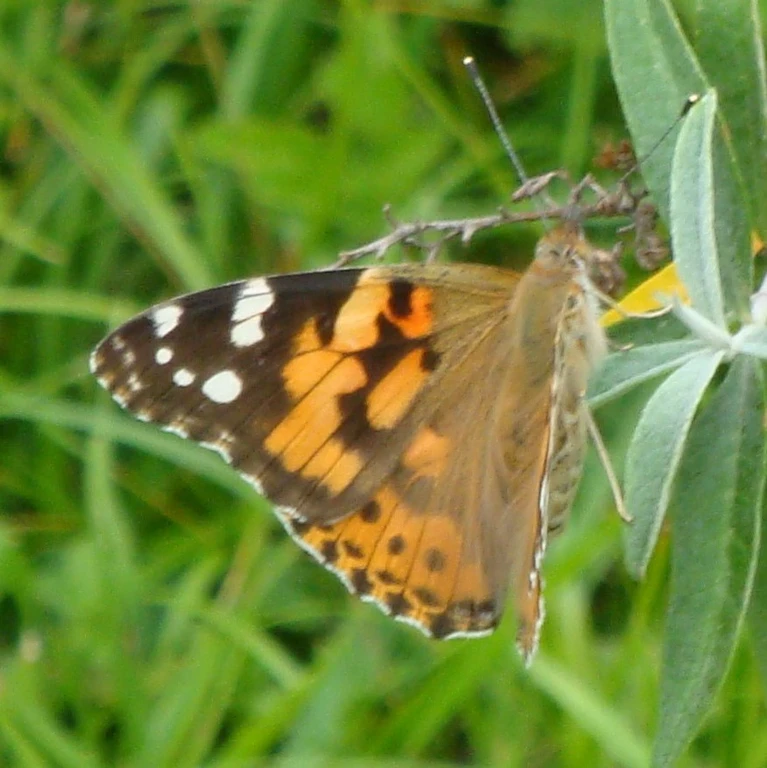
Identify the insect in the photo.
Vanessa cardui
